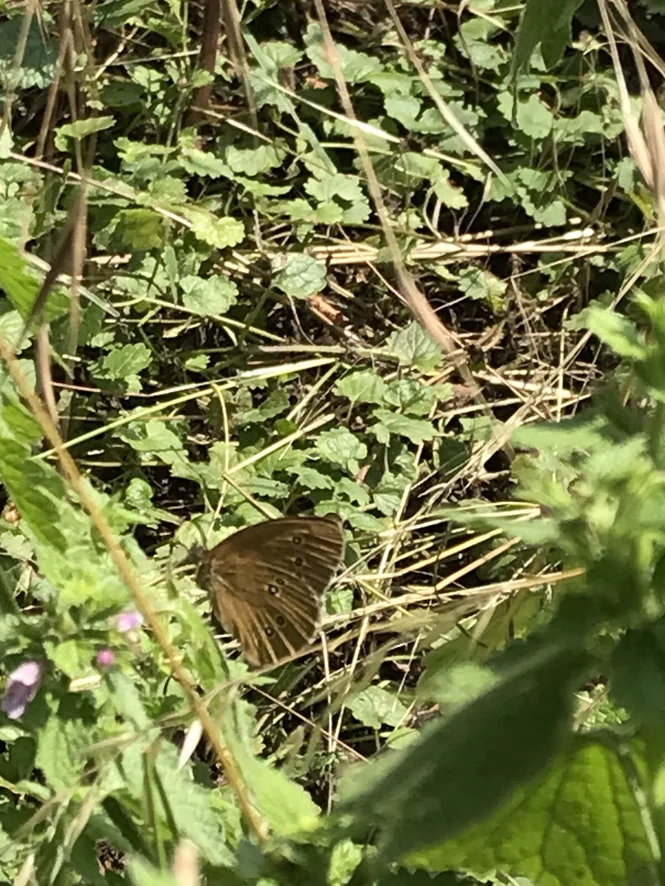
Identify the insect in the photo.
Aphantopus hyperantus
